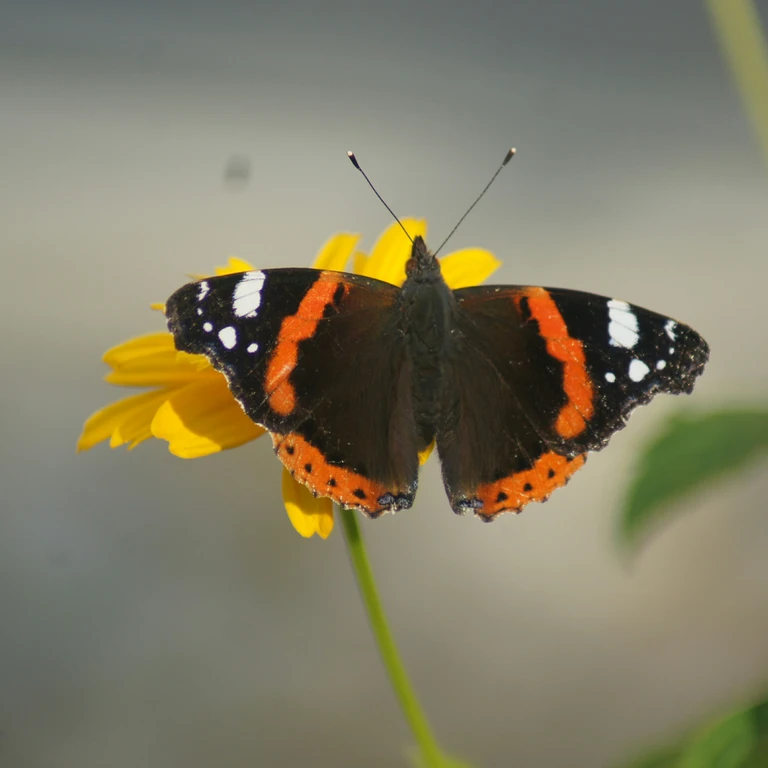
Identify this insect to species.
Vanessa atalanta
